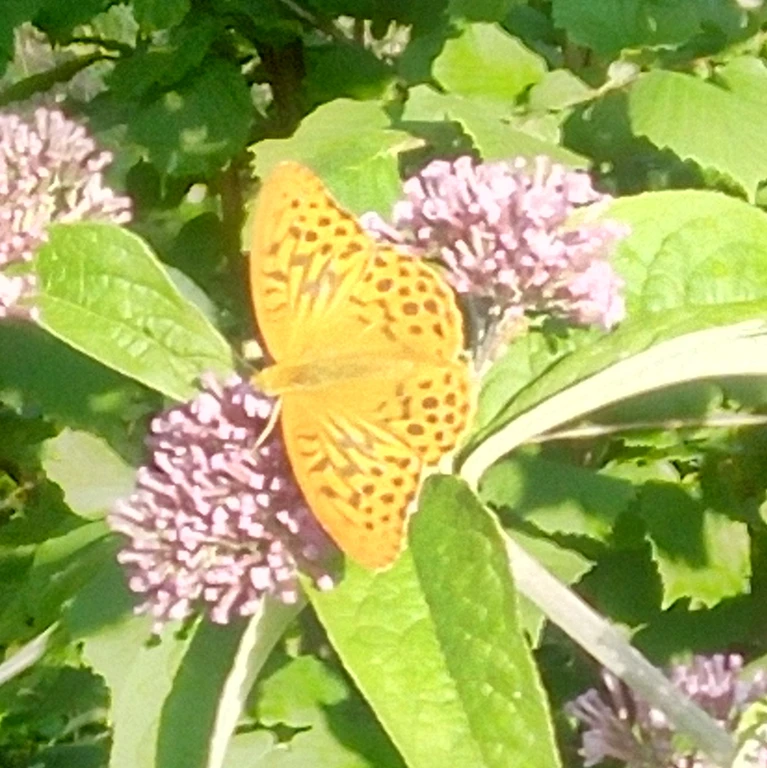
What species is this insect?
Argynnis paphia
